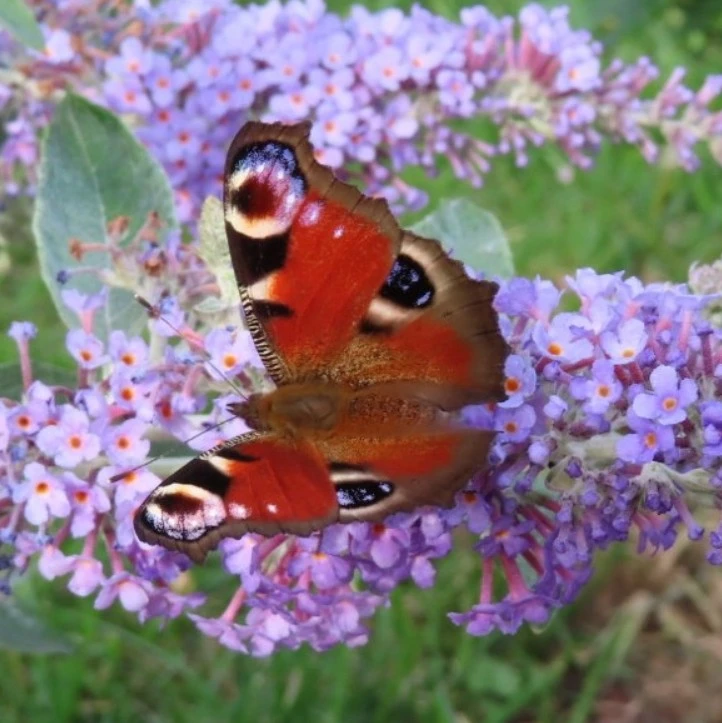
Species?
Aglais io
